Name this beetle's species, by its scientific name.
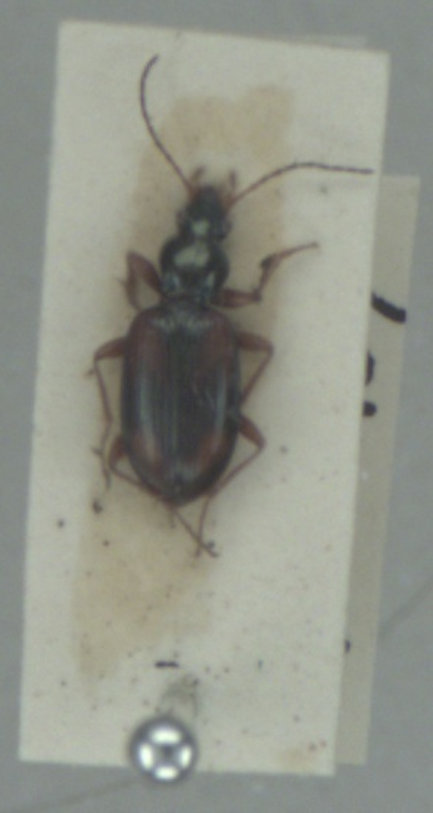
Bembidion fluviatile
